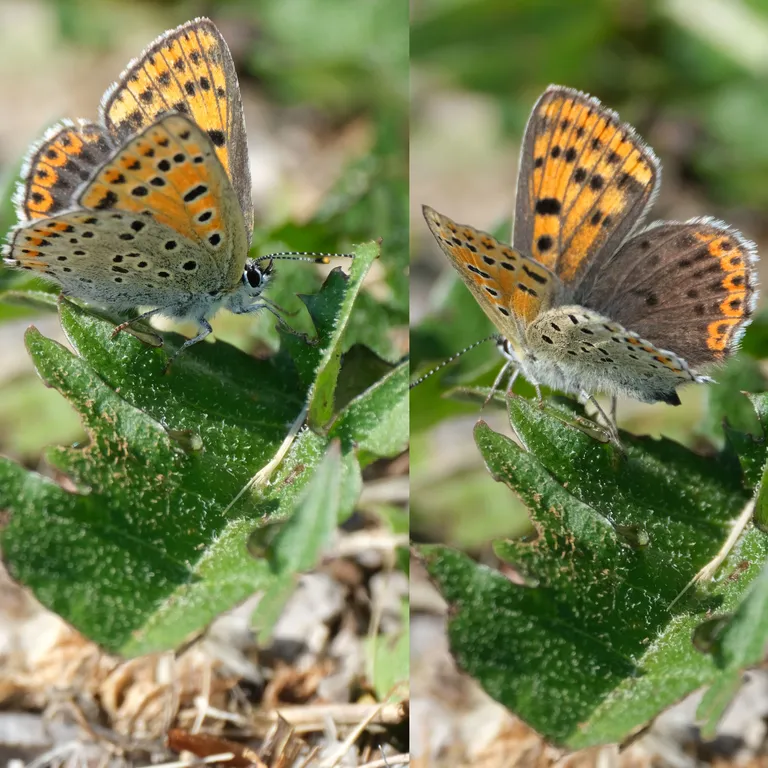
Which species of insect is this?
Lycaena tityrus (also Loweia tityrus)
